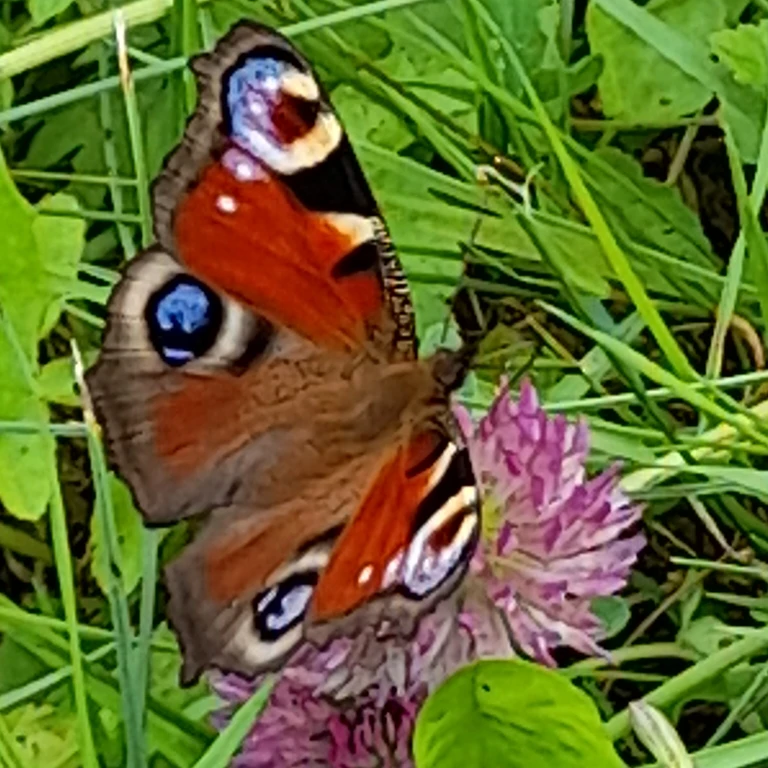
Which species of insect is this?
Aglais io
